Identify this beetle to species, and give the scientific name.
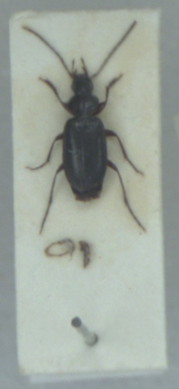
Badister dilatatus
